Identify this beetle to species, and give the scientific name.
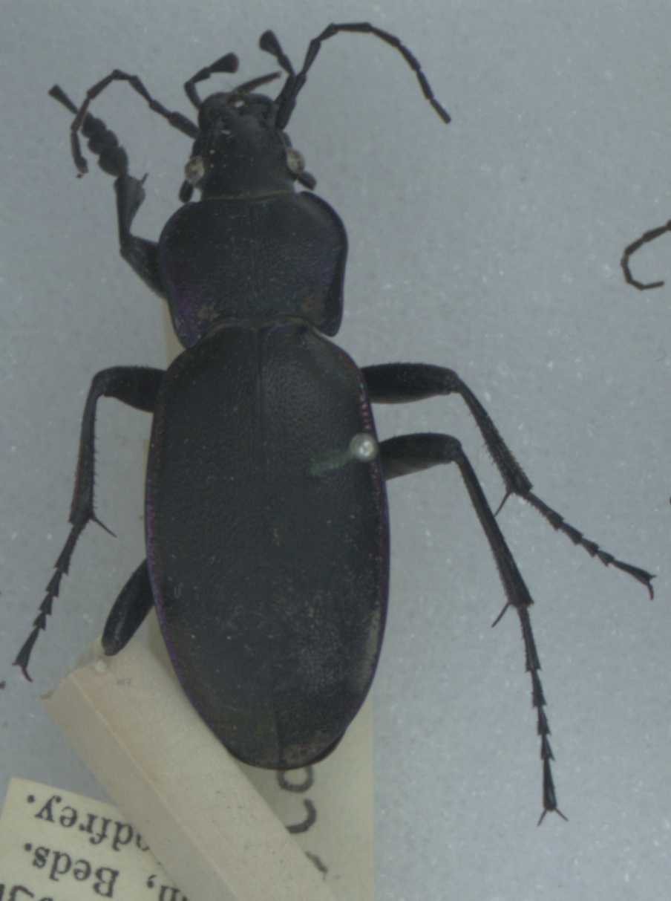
Carabus violaceus
